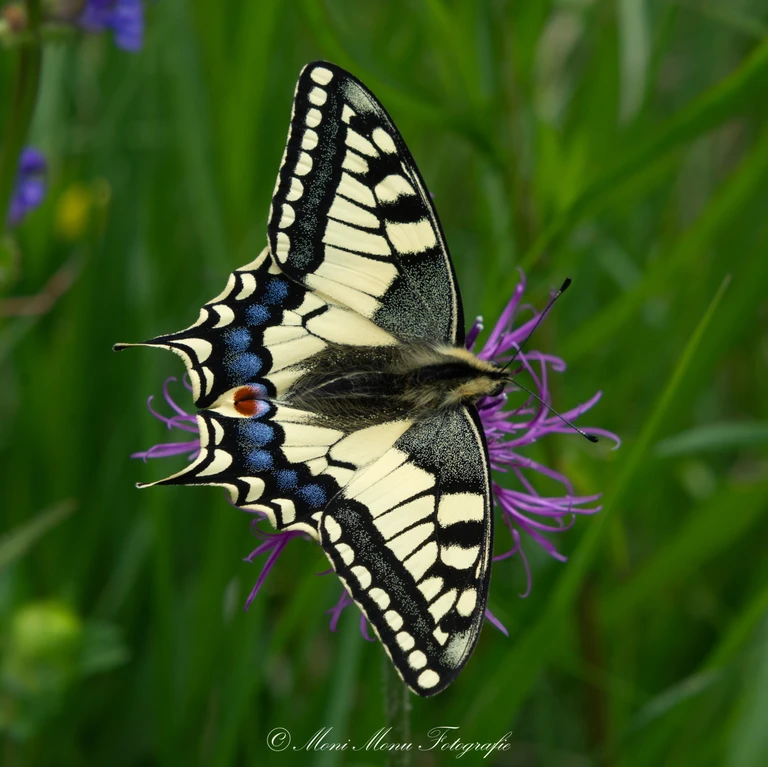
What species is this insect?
Papilio machaon
